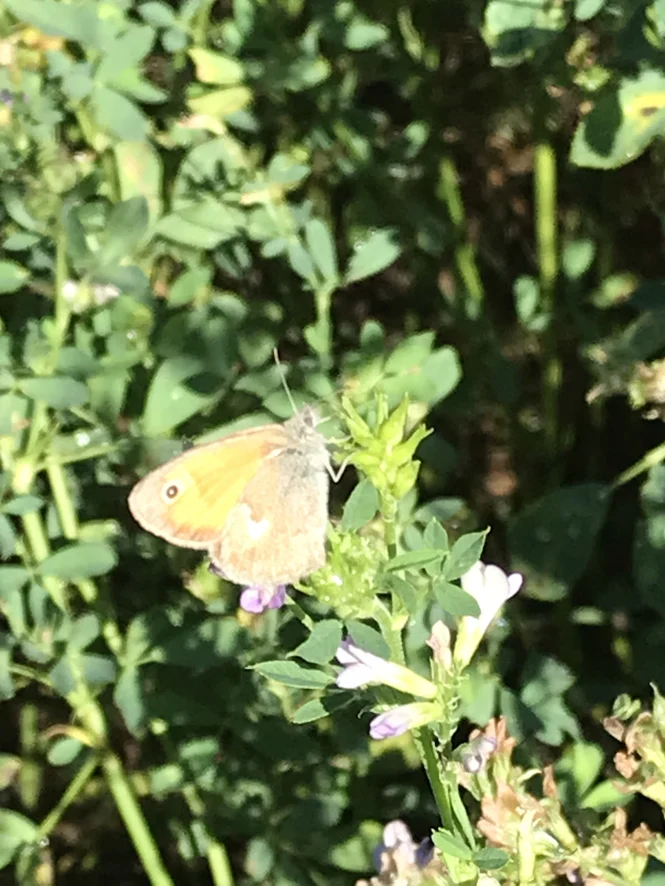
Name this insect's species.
Coenonympha pamphilus
